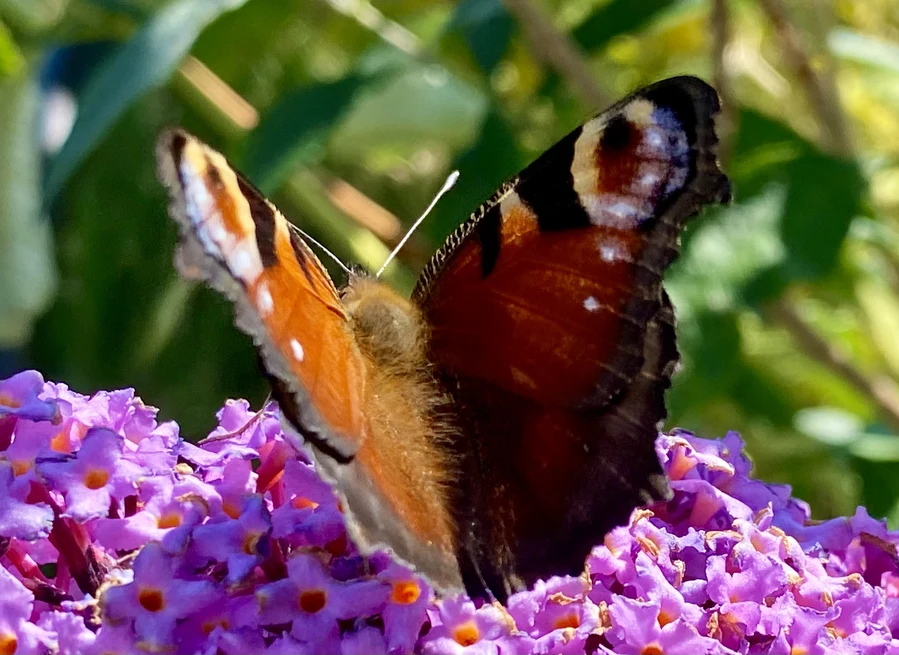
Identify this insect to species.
Aglais io
